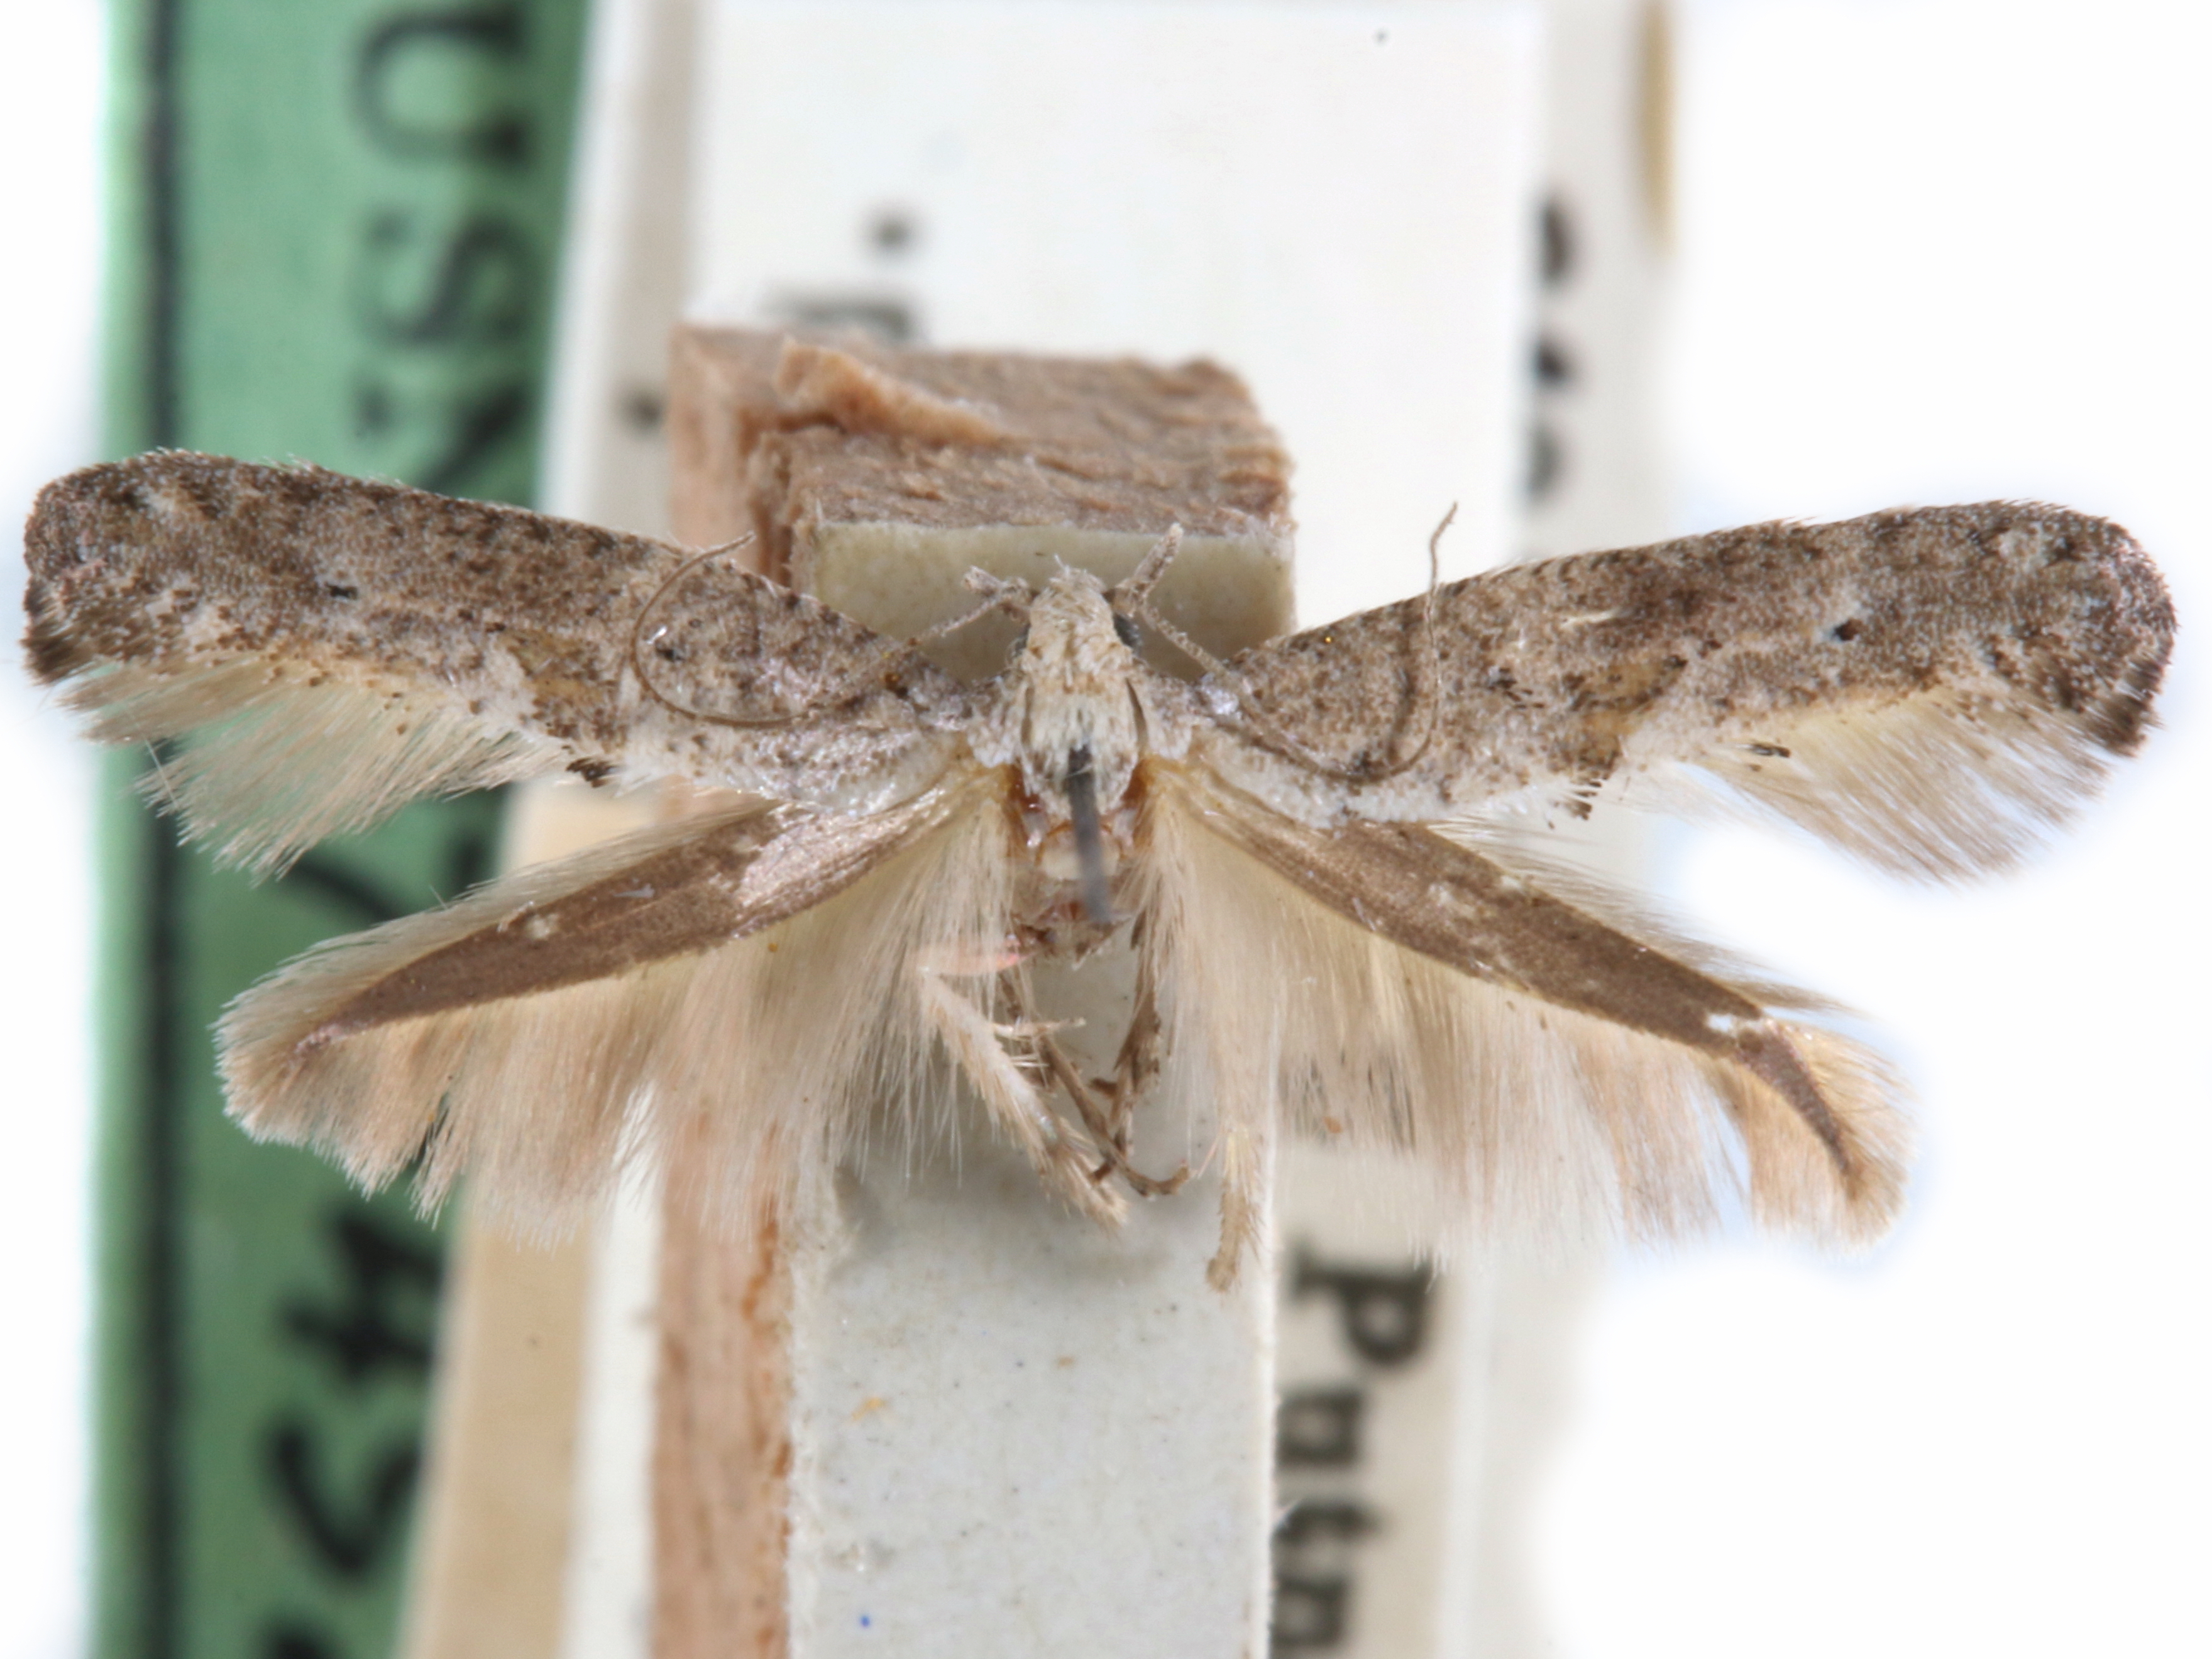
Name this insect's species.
Ochromolopis ramapoella
